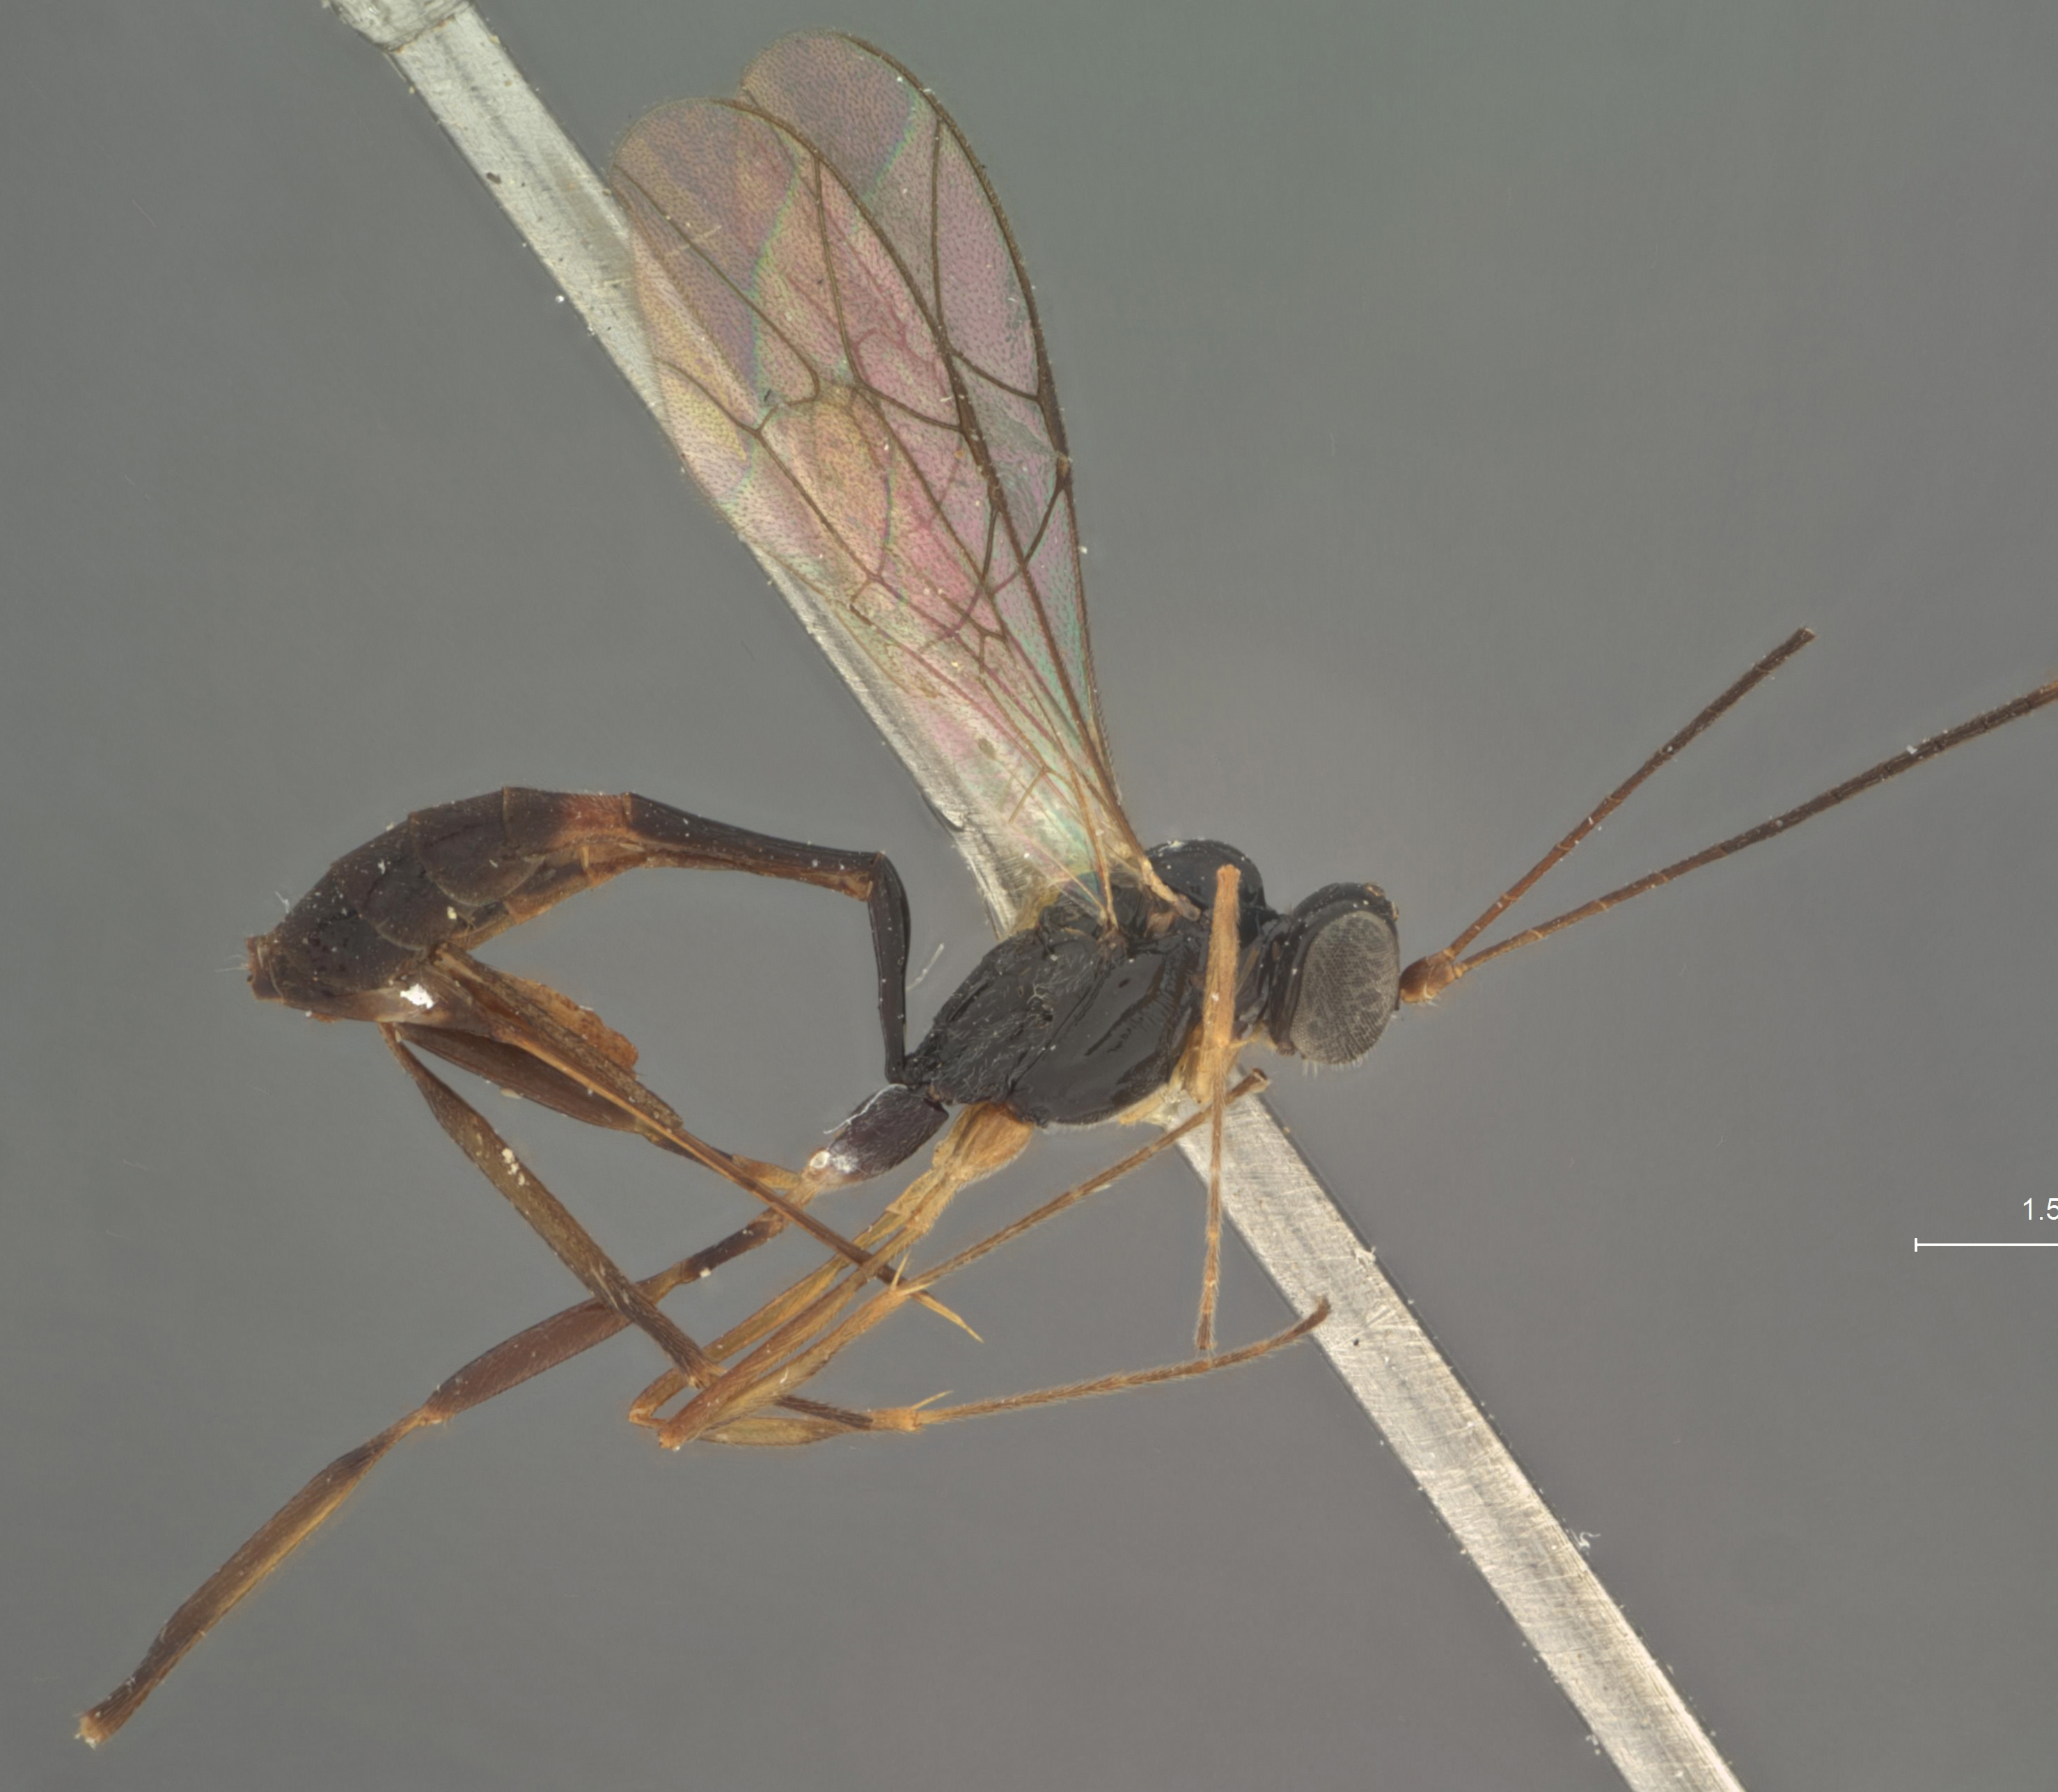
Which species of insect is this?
Klutiana erugata
